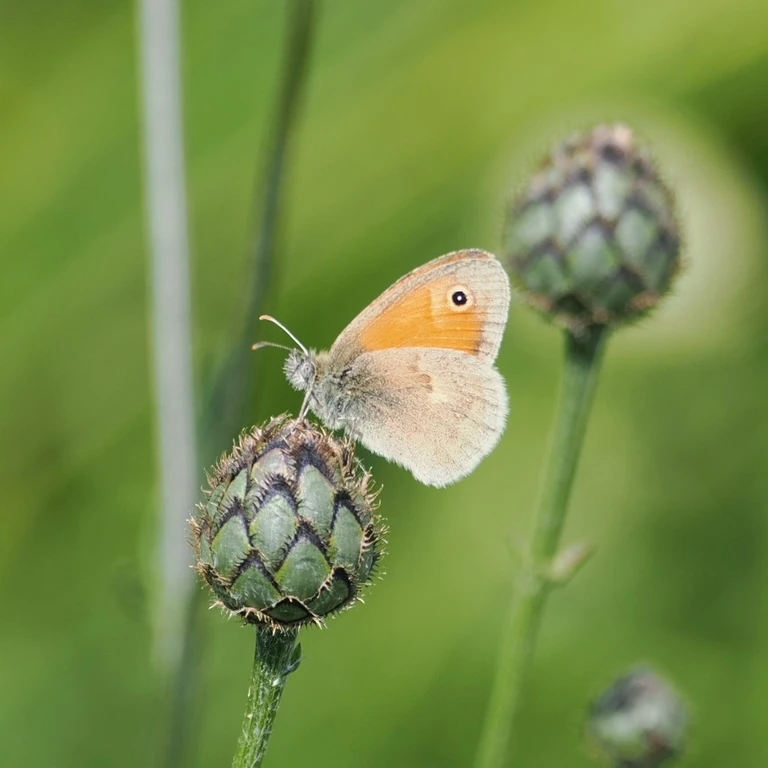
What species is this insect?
Coenonympha pamphilus
